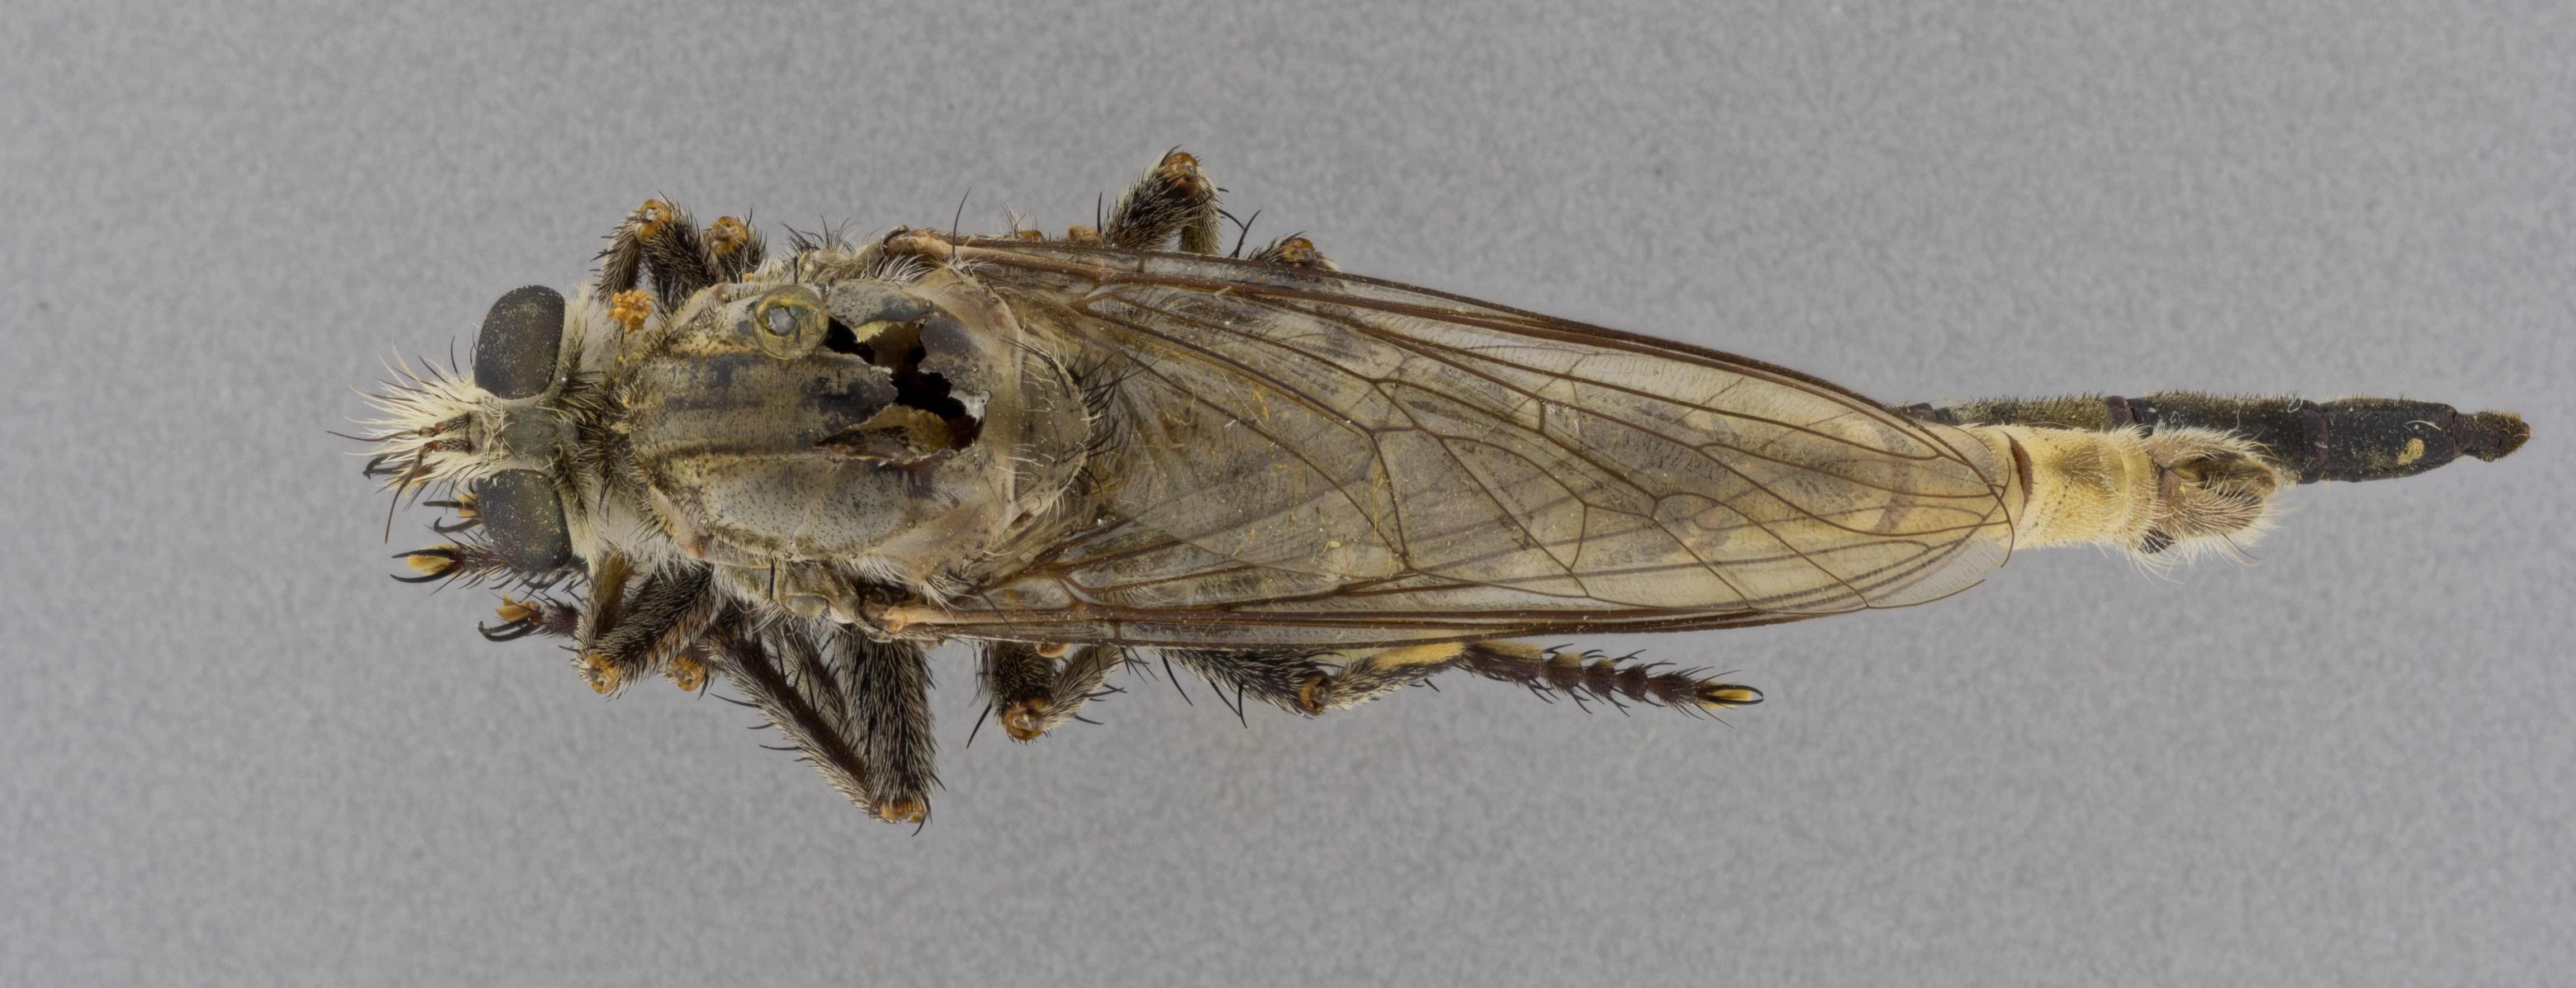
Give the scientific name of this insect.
Proctacanthus occidentalis
